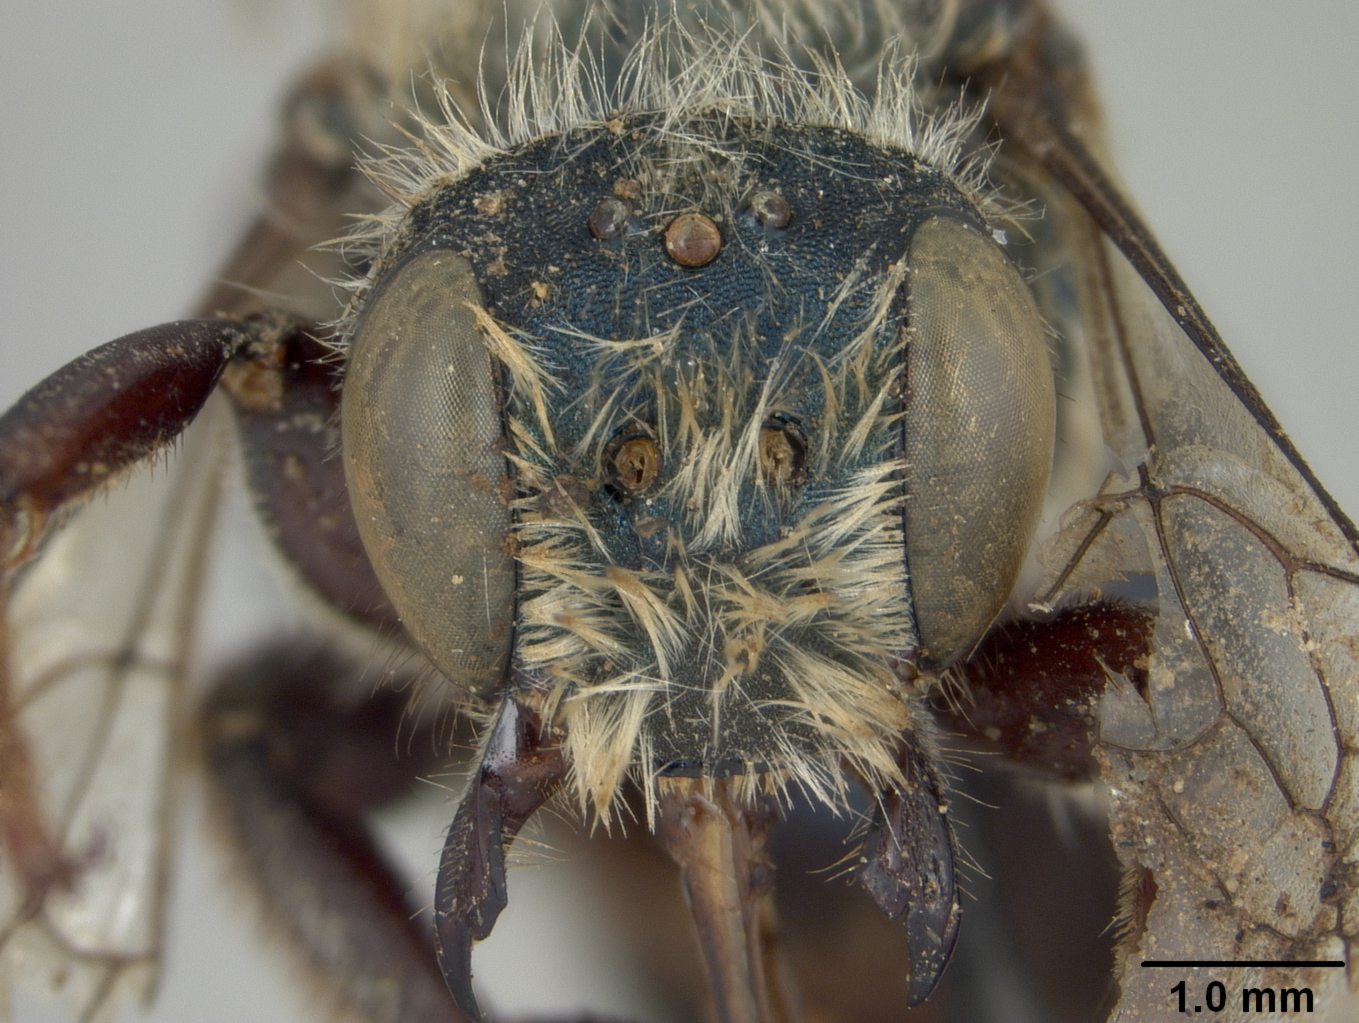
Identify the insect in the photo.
Acanthosmioides ashmeadii
